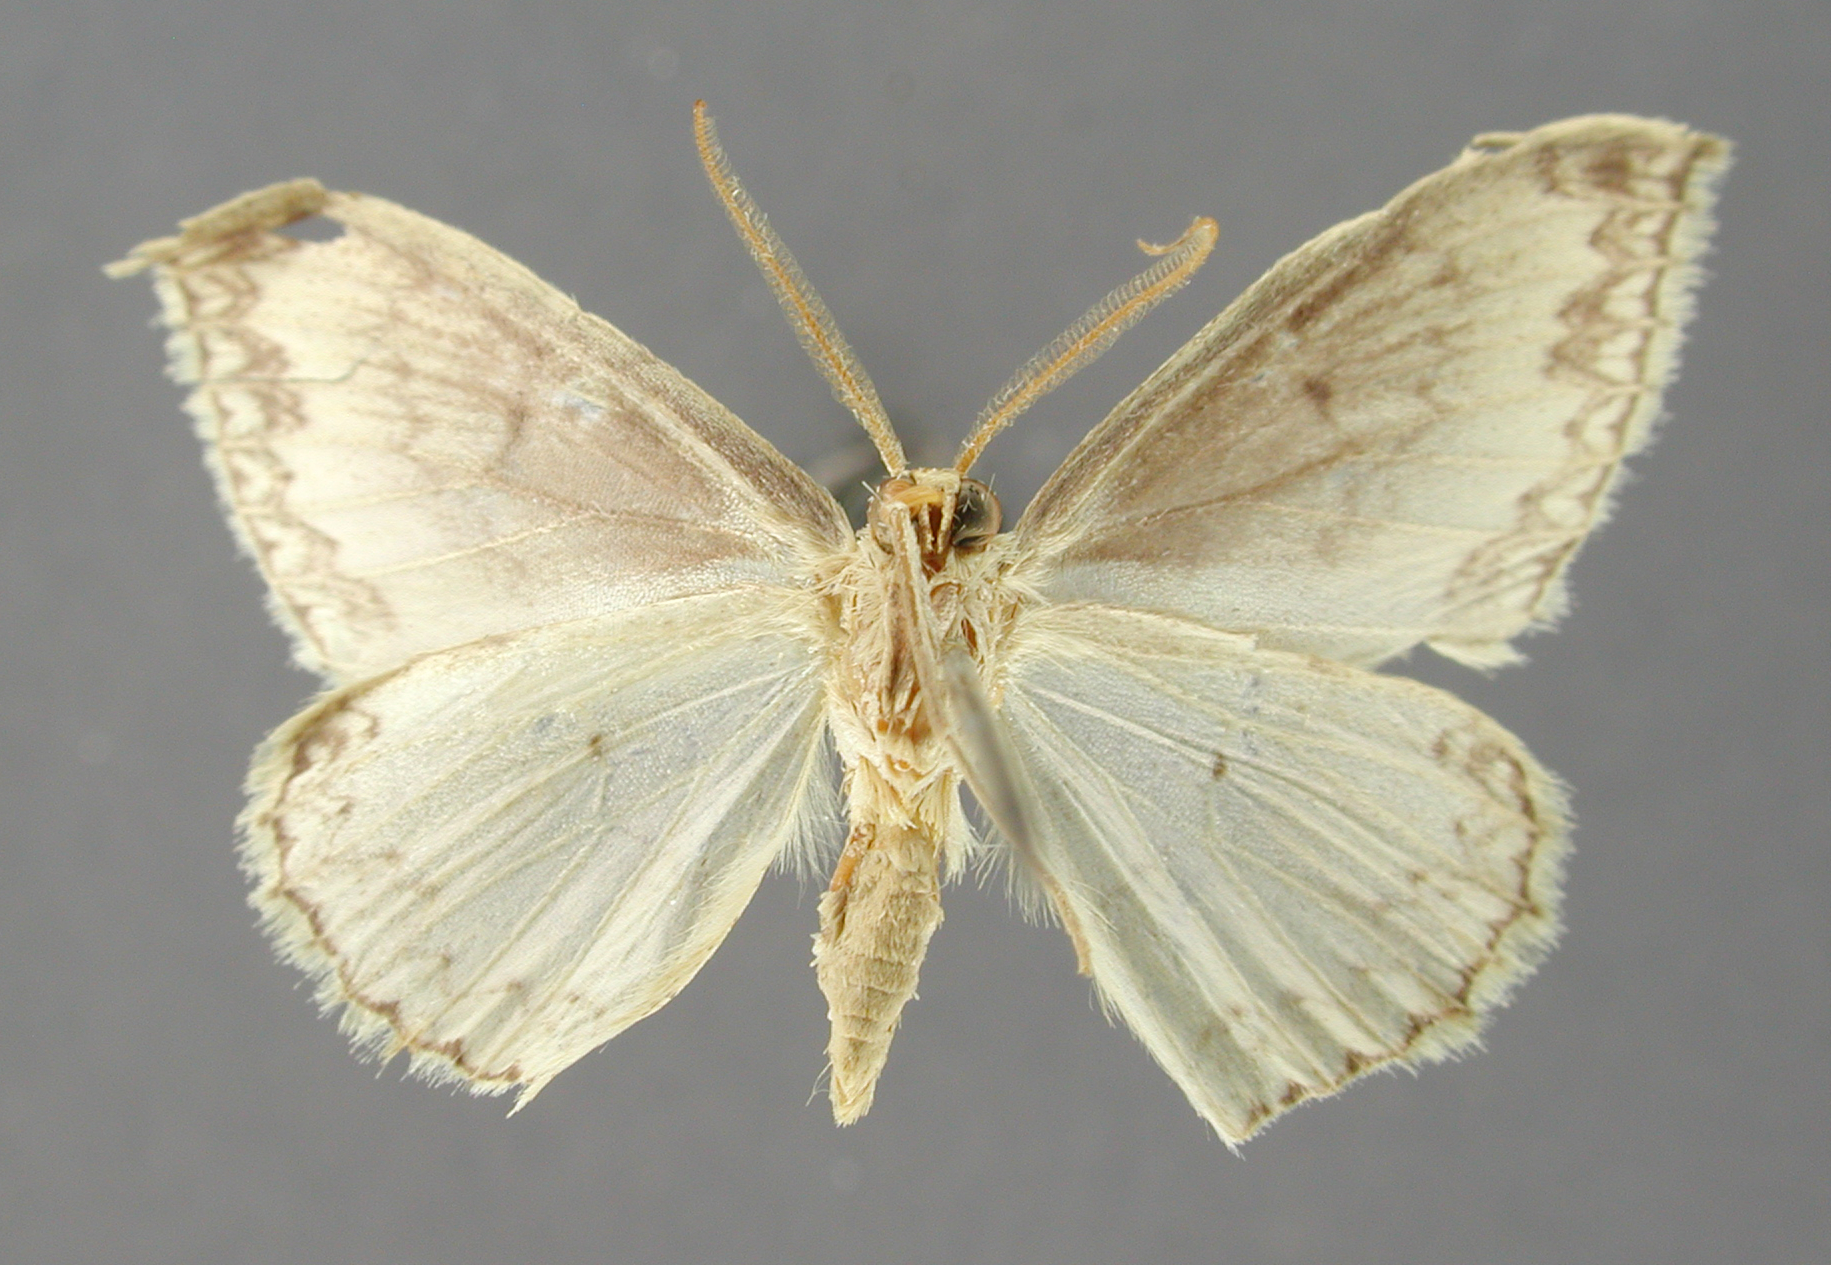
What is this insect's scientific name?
Dysephyra noverca
